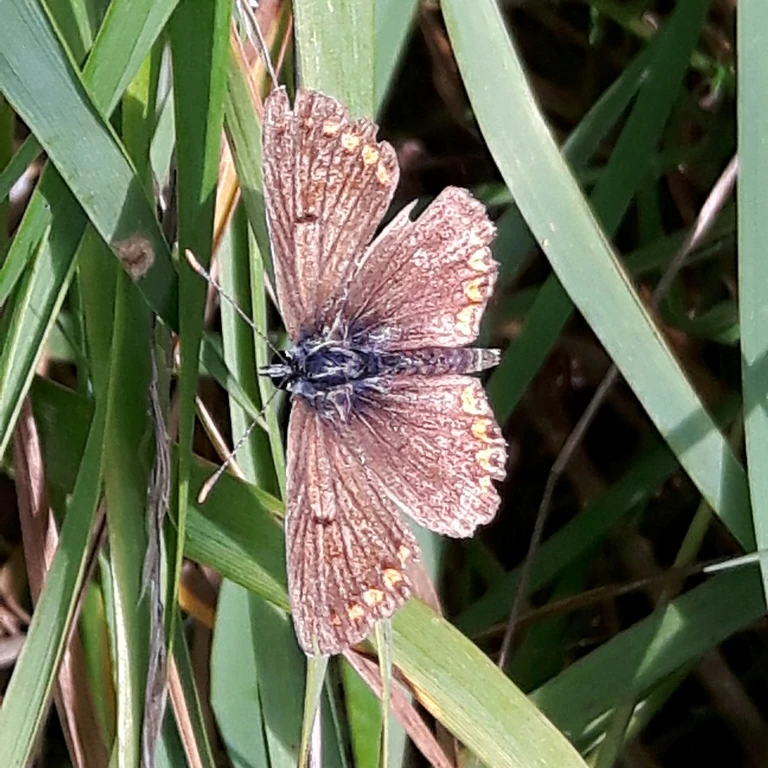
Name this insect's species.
Aricia agestis/artaxerxes
